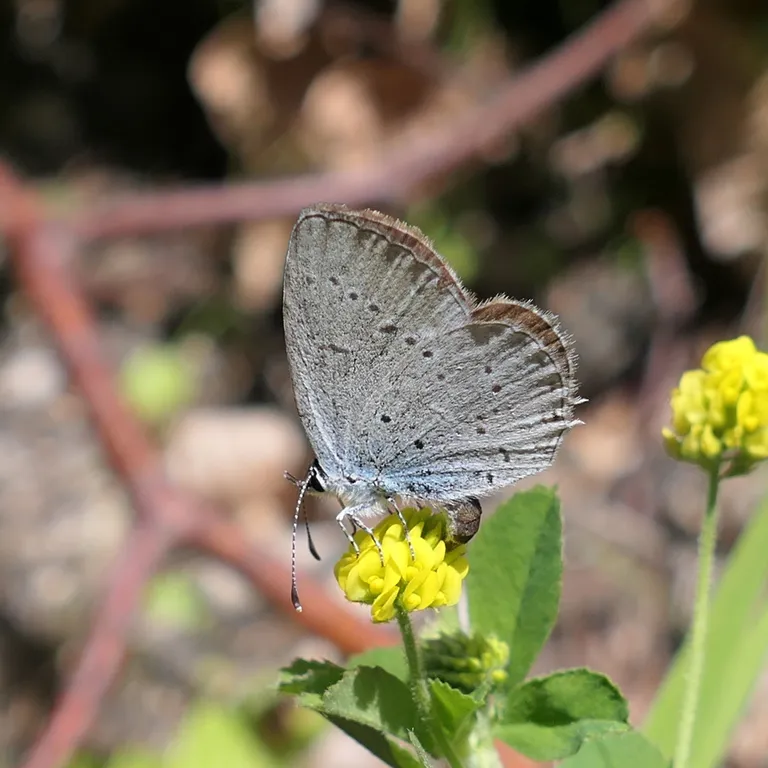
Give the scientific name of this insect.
Cupido decolorata (also Elkalyce decolorata)
